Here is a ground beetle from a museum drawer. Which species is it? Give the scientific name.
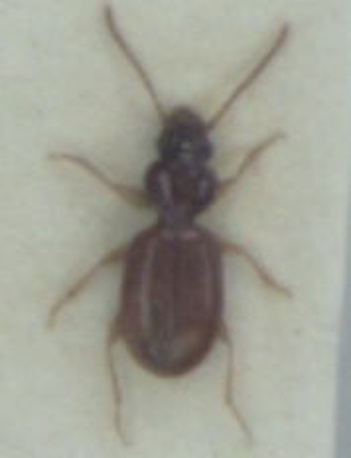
Epaphius secalis
